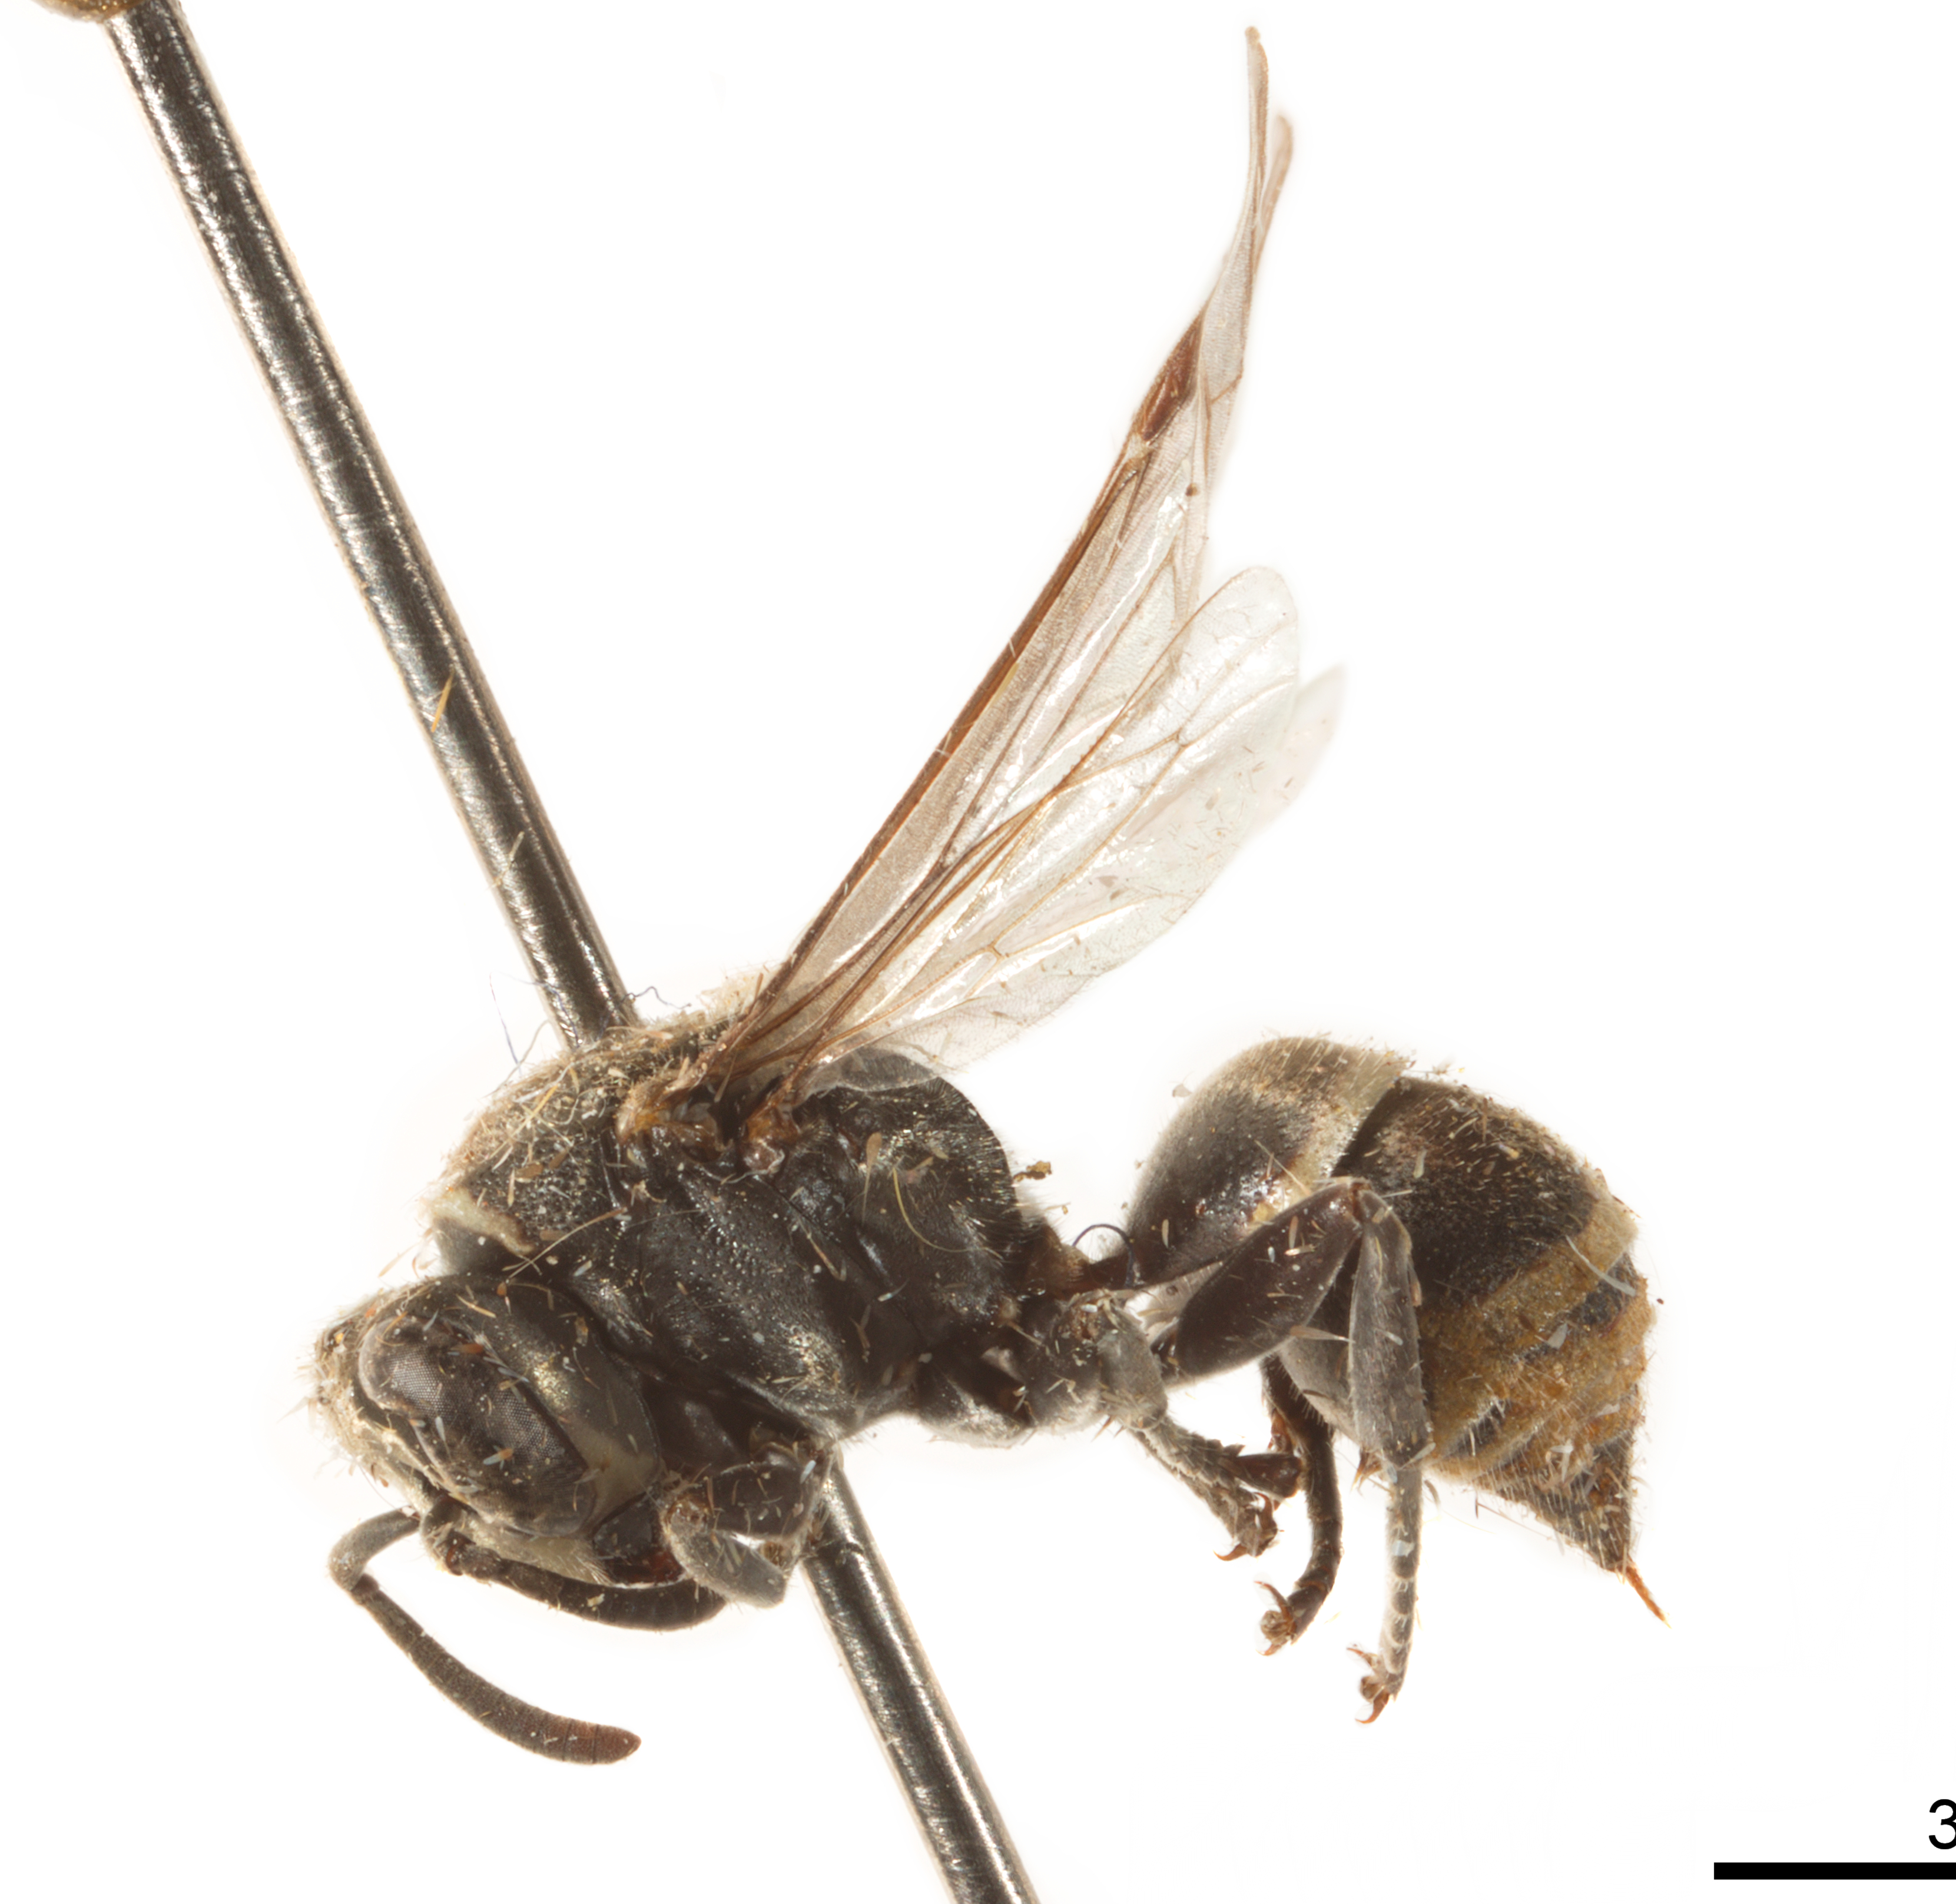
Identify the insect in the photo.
Chartergus artifex
